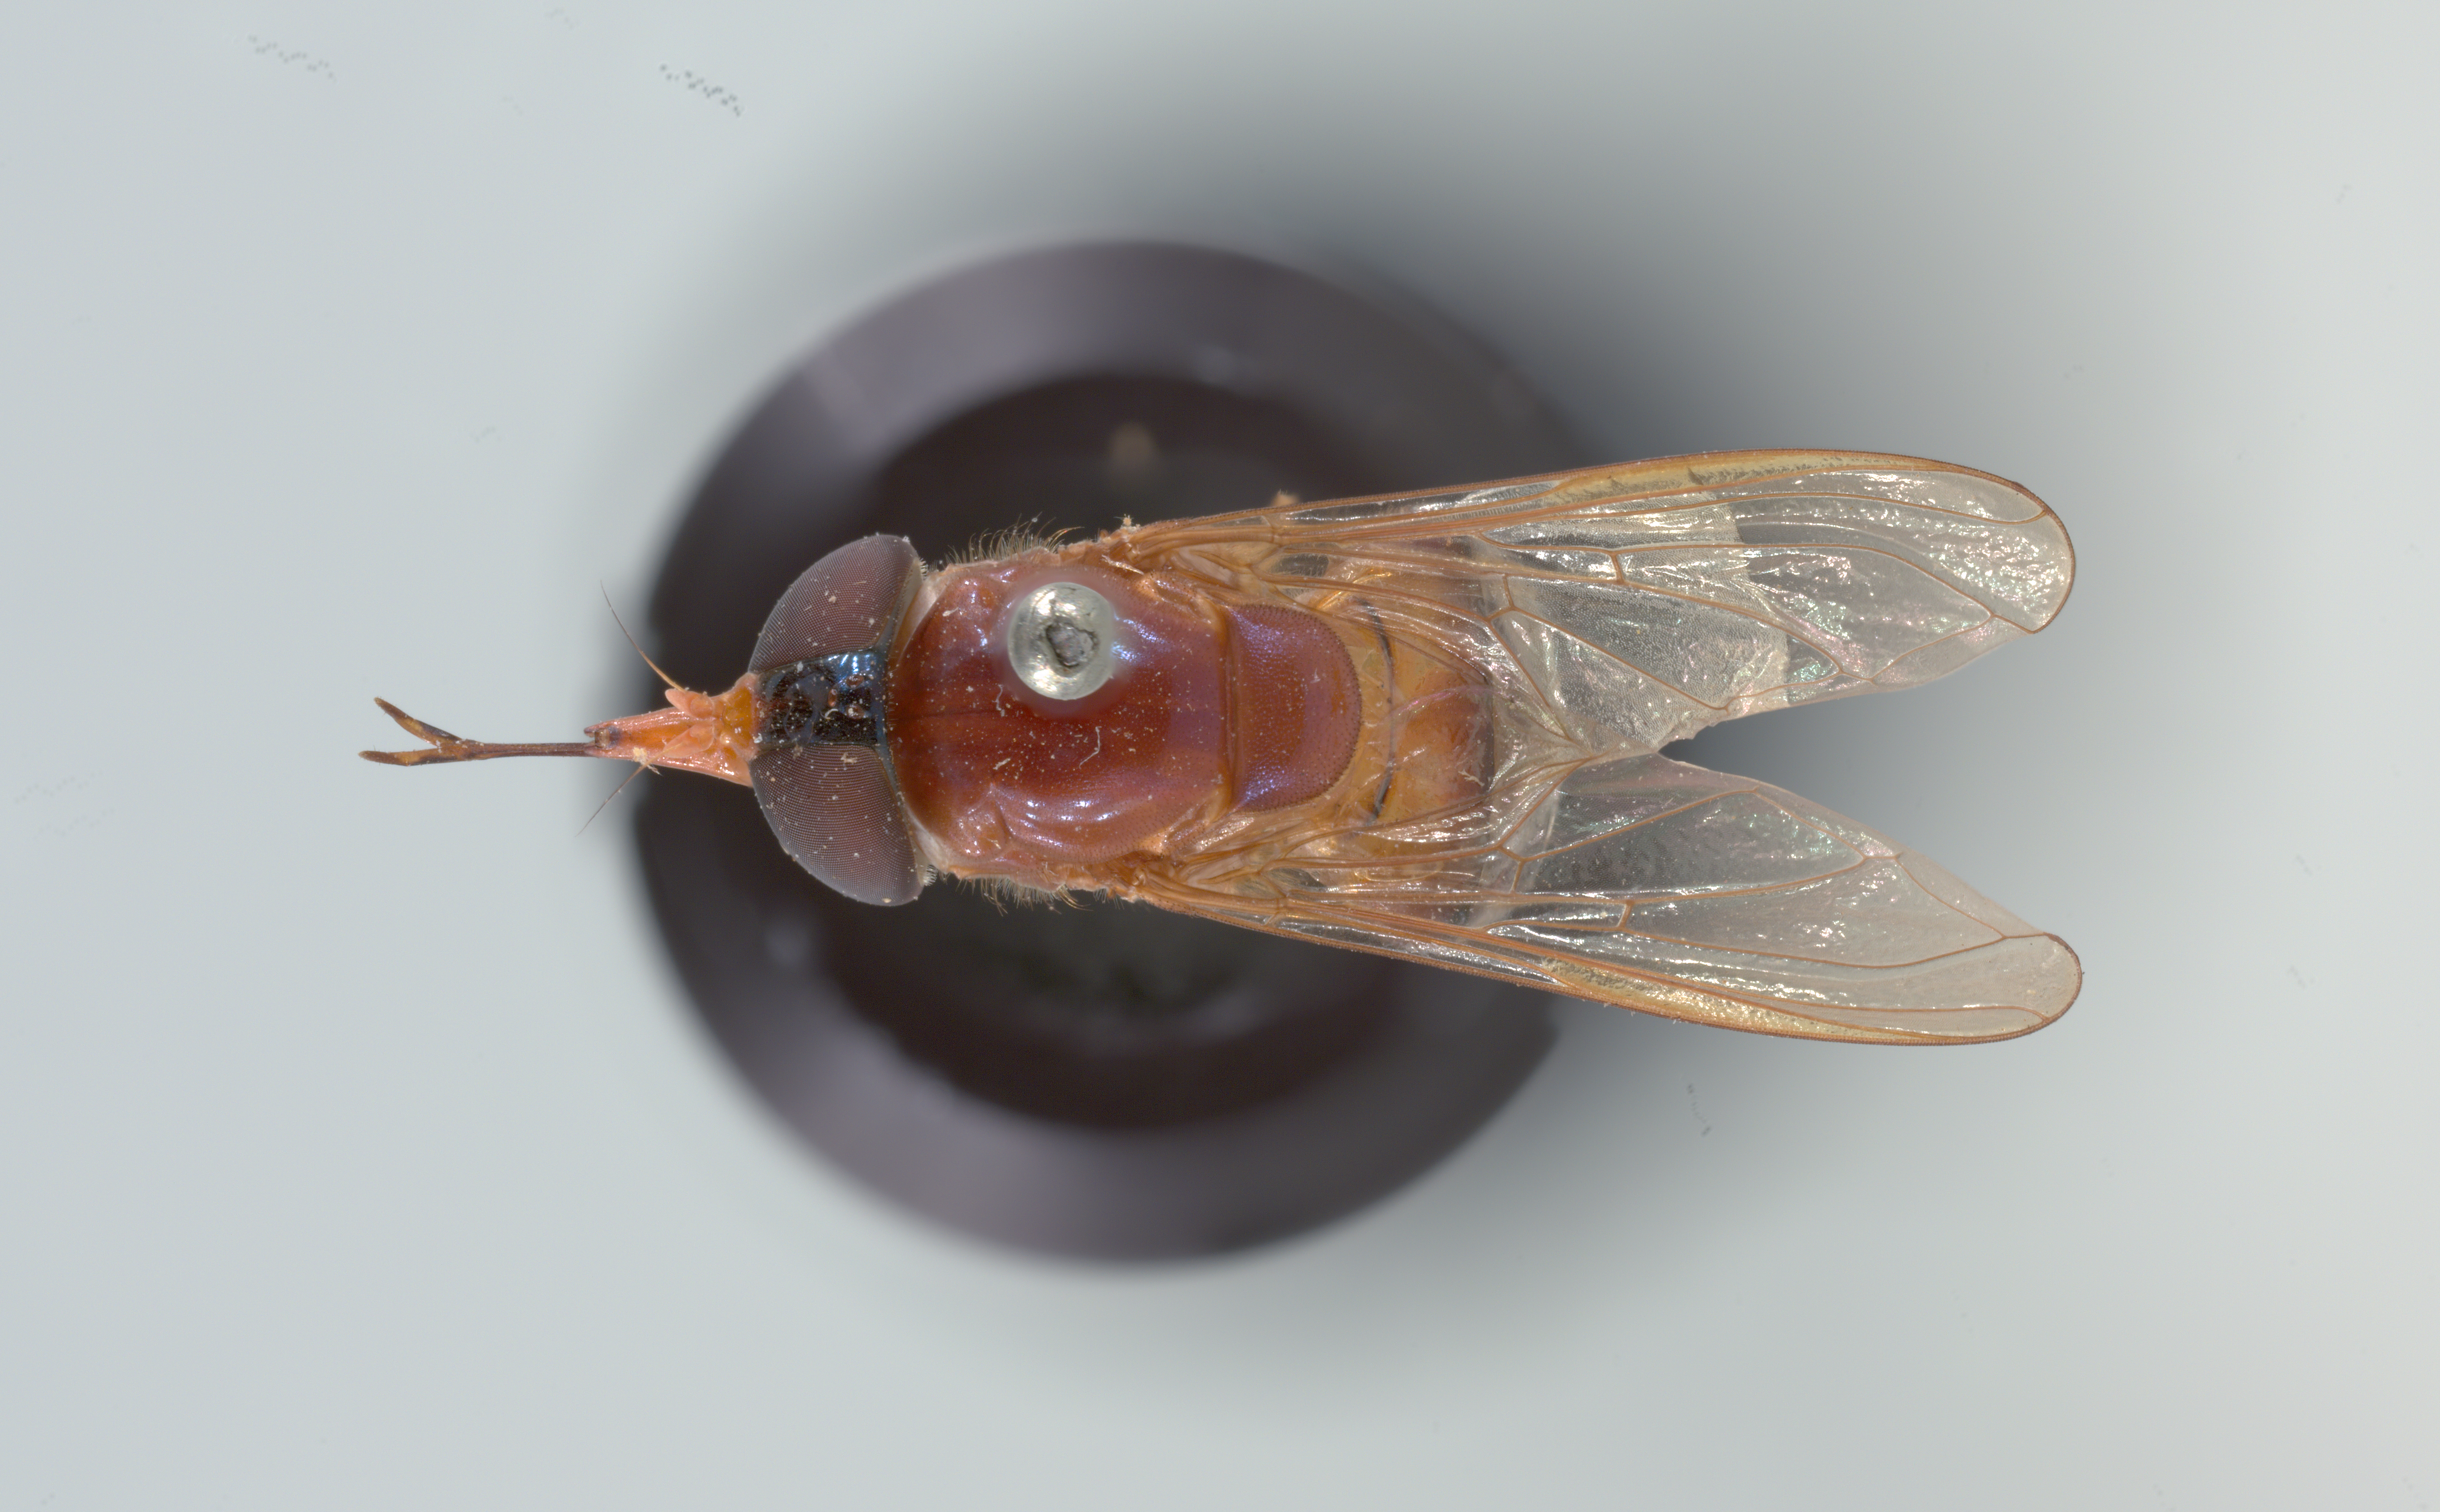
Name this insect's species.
Rhingia caerulescens
